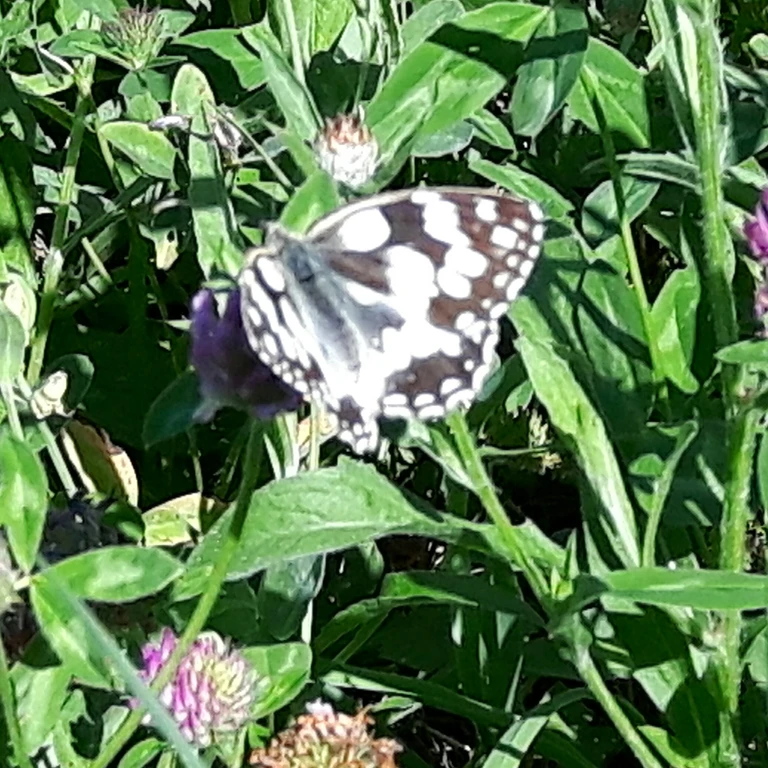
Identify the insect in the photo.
Melanargia galathea
